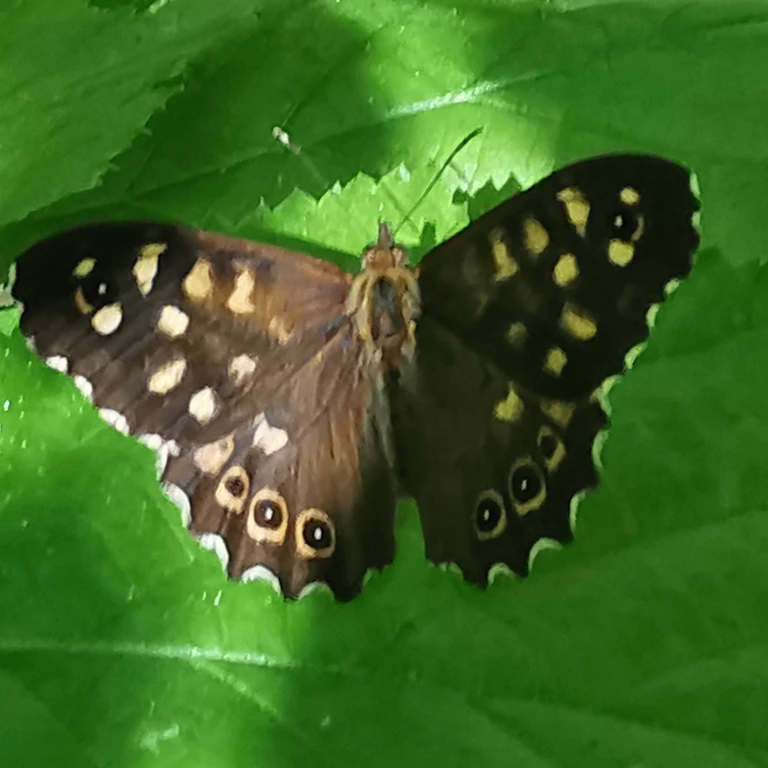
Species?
Pararge aegeria
